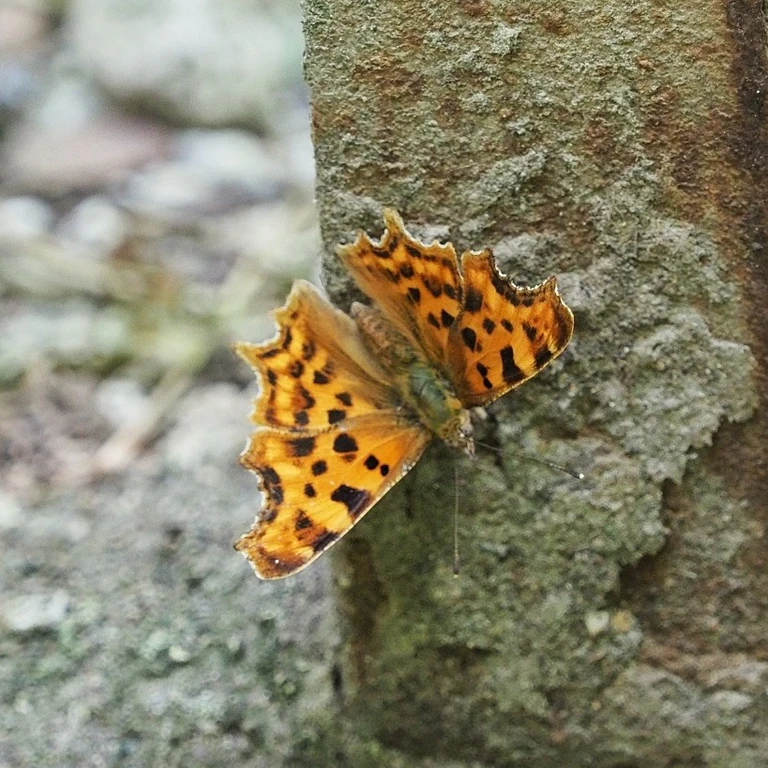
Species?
Polygonia c-album
